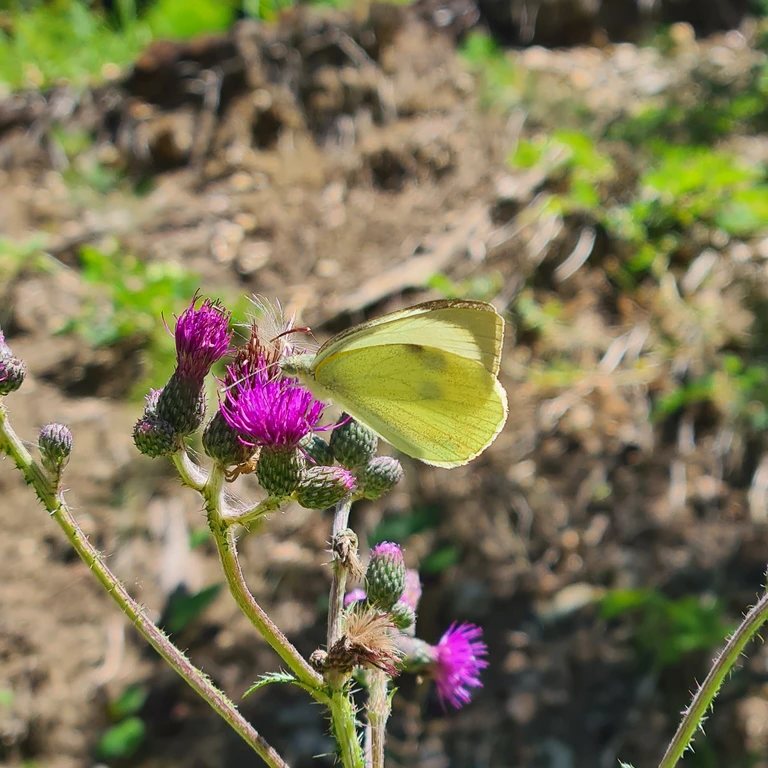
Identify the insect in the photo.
Pieris brassicae
